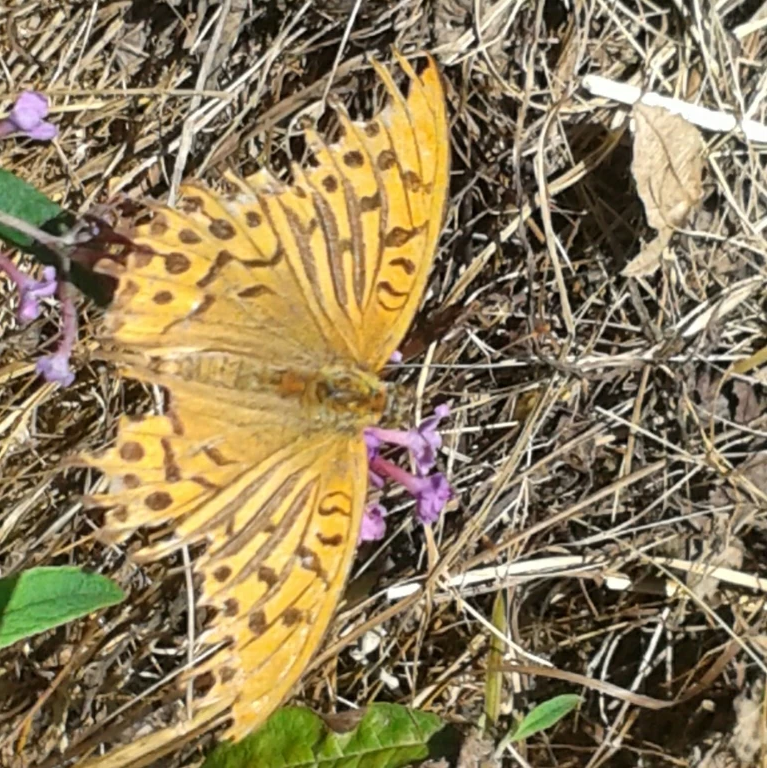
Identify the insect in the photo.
Argynnis paphia
